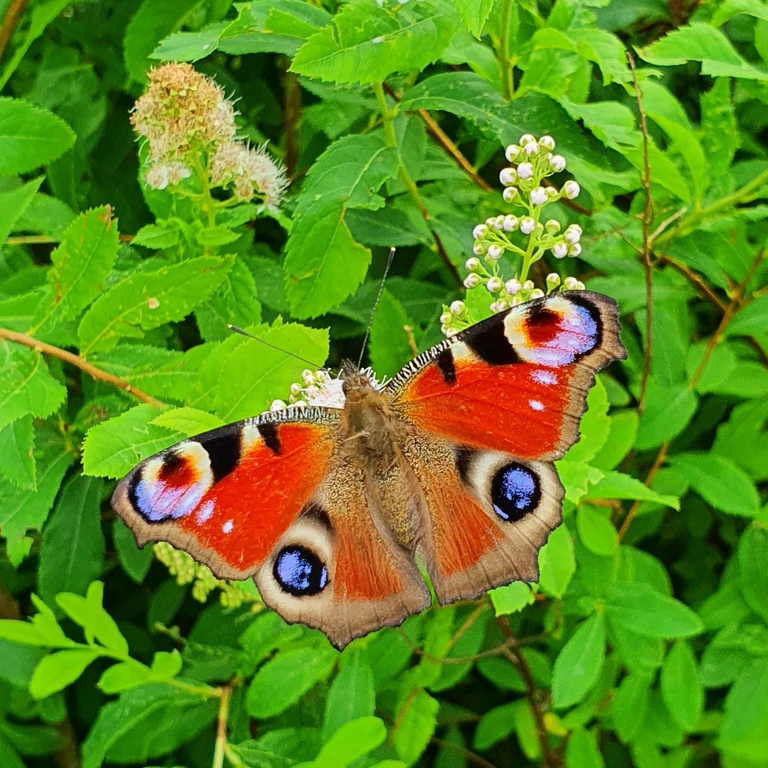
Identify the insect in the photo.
Aglais io
